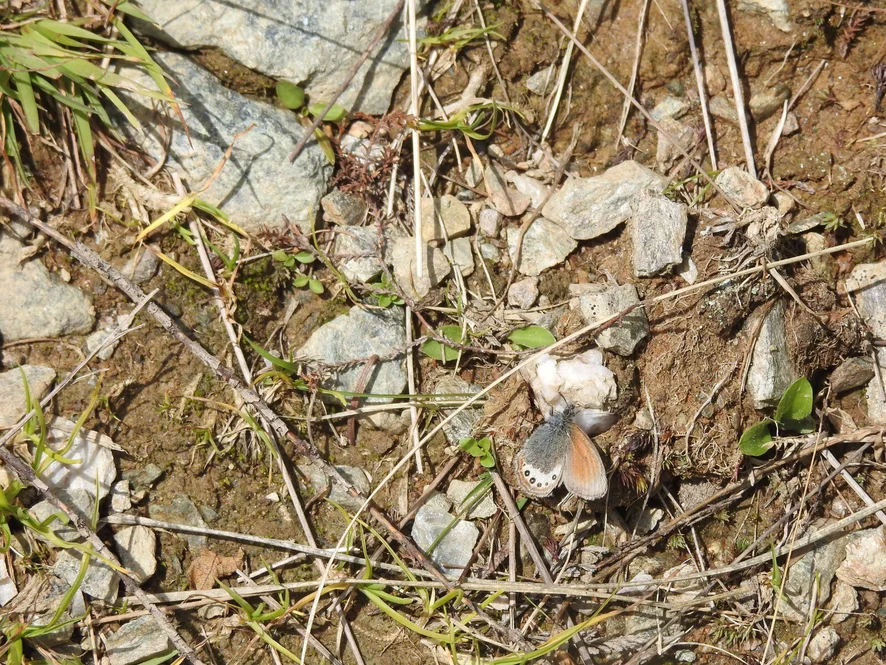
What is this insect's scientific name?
Coenonympha gardetta
